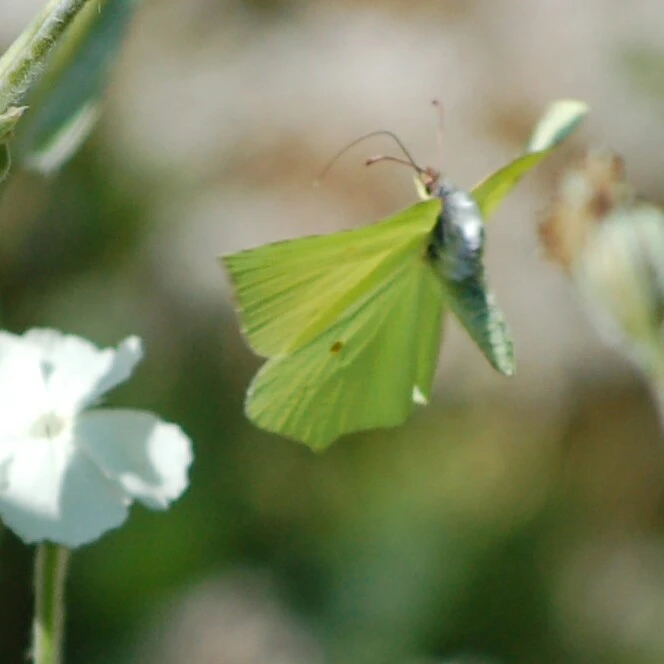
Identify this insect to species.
Gonepteryx rhamni
